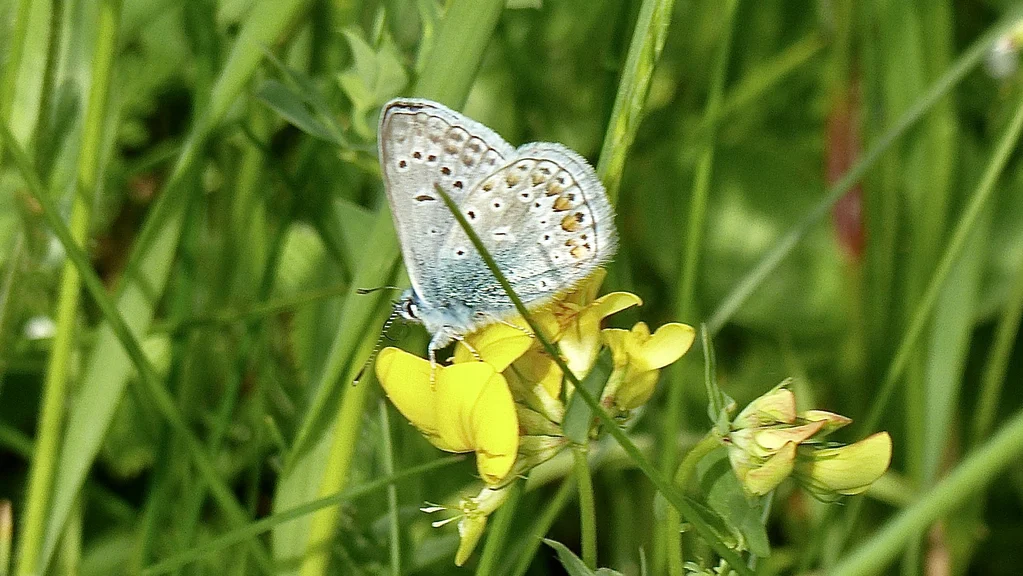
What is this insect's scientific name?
Polyommatus icarus
